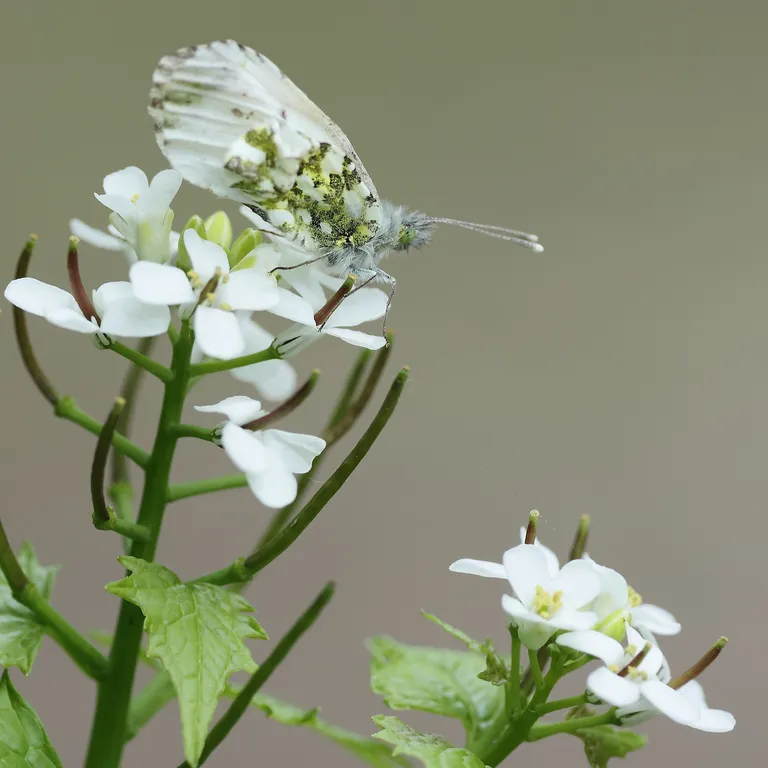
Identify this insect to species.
Anthocharis cardamines
